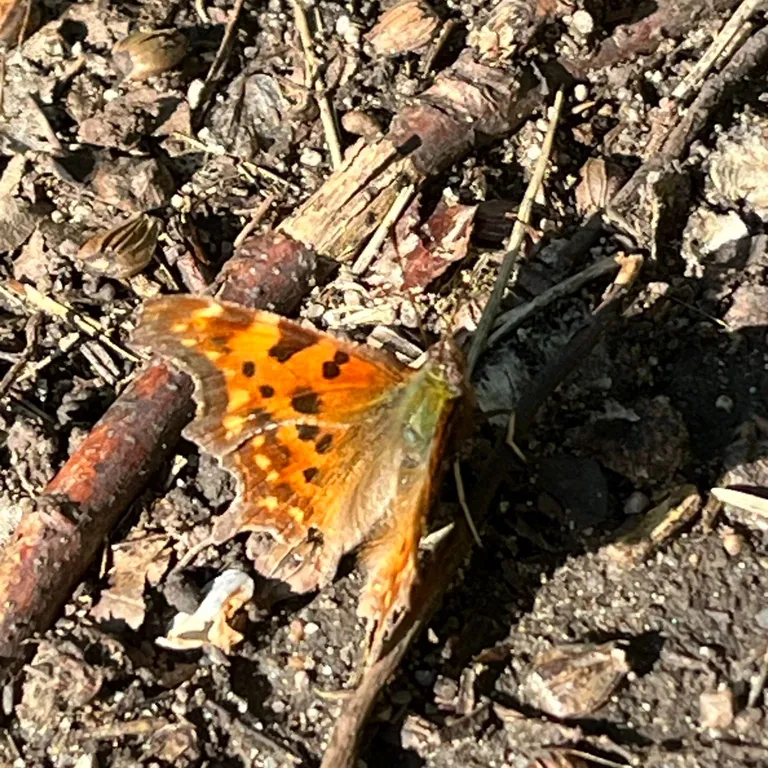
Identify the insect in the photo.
Polygonia c-album
